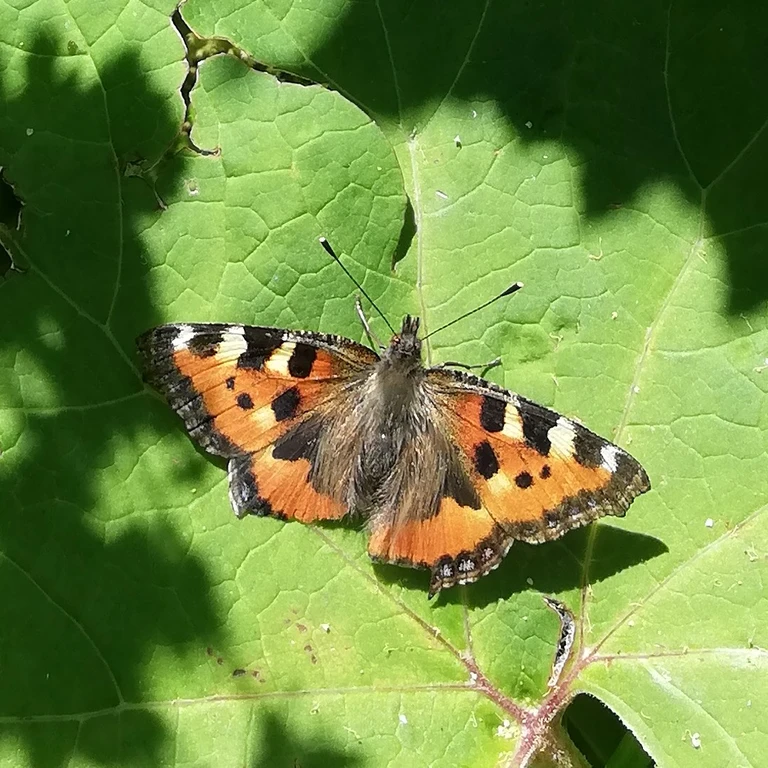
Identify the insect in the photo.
Aglais urticae
